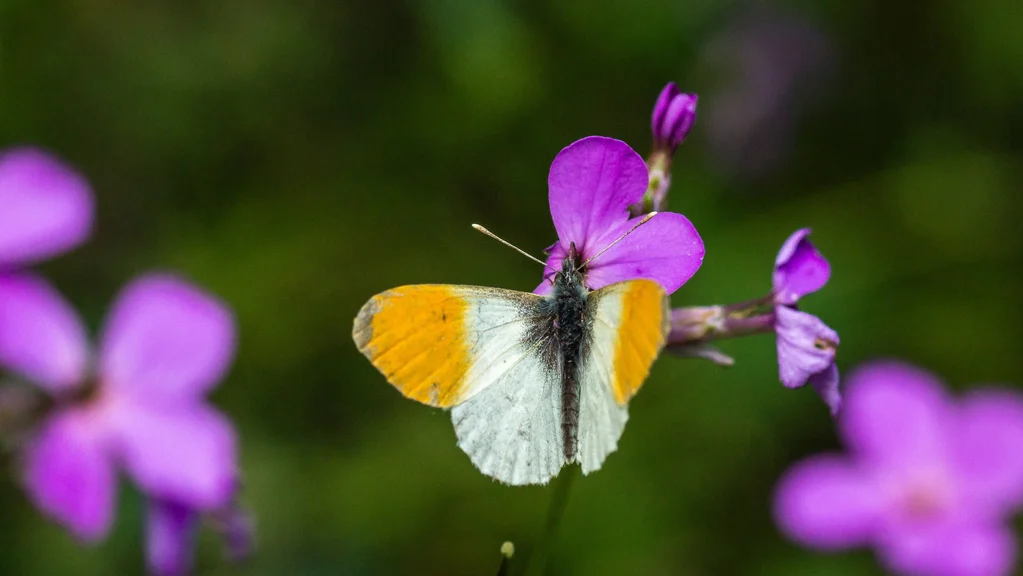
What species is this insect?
Anthocharis cardamines
